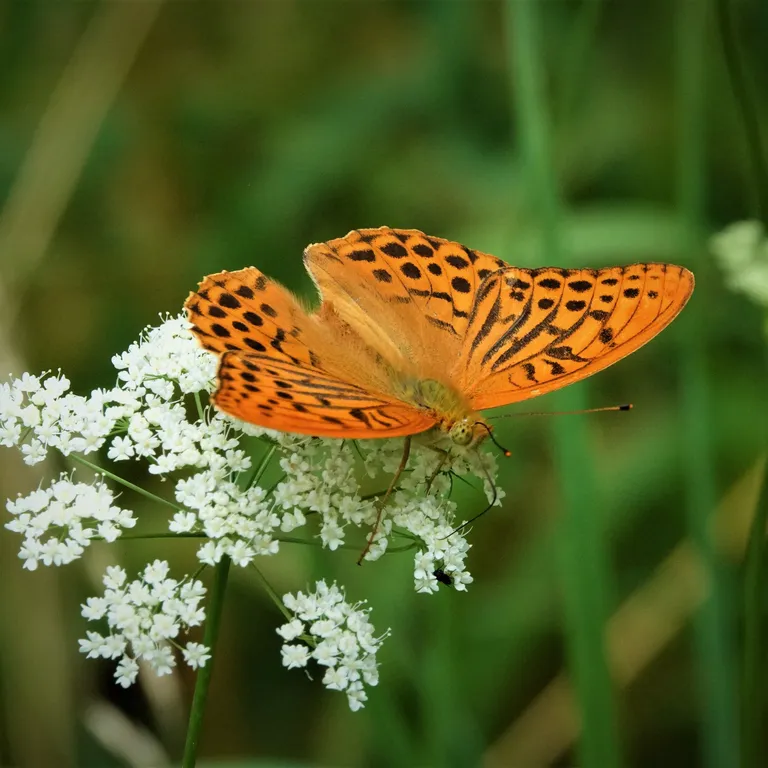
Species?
Argynnis paphia
